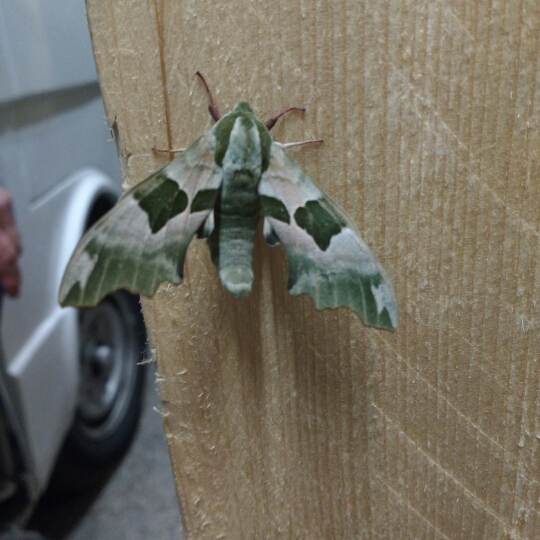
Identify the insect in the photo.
Mimas tiliae
